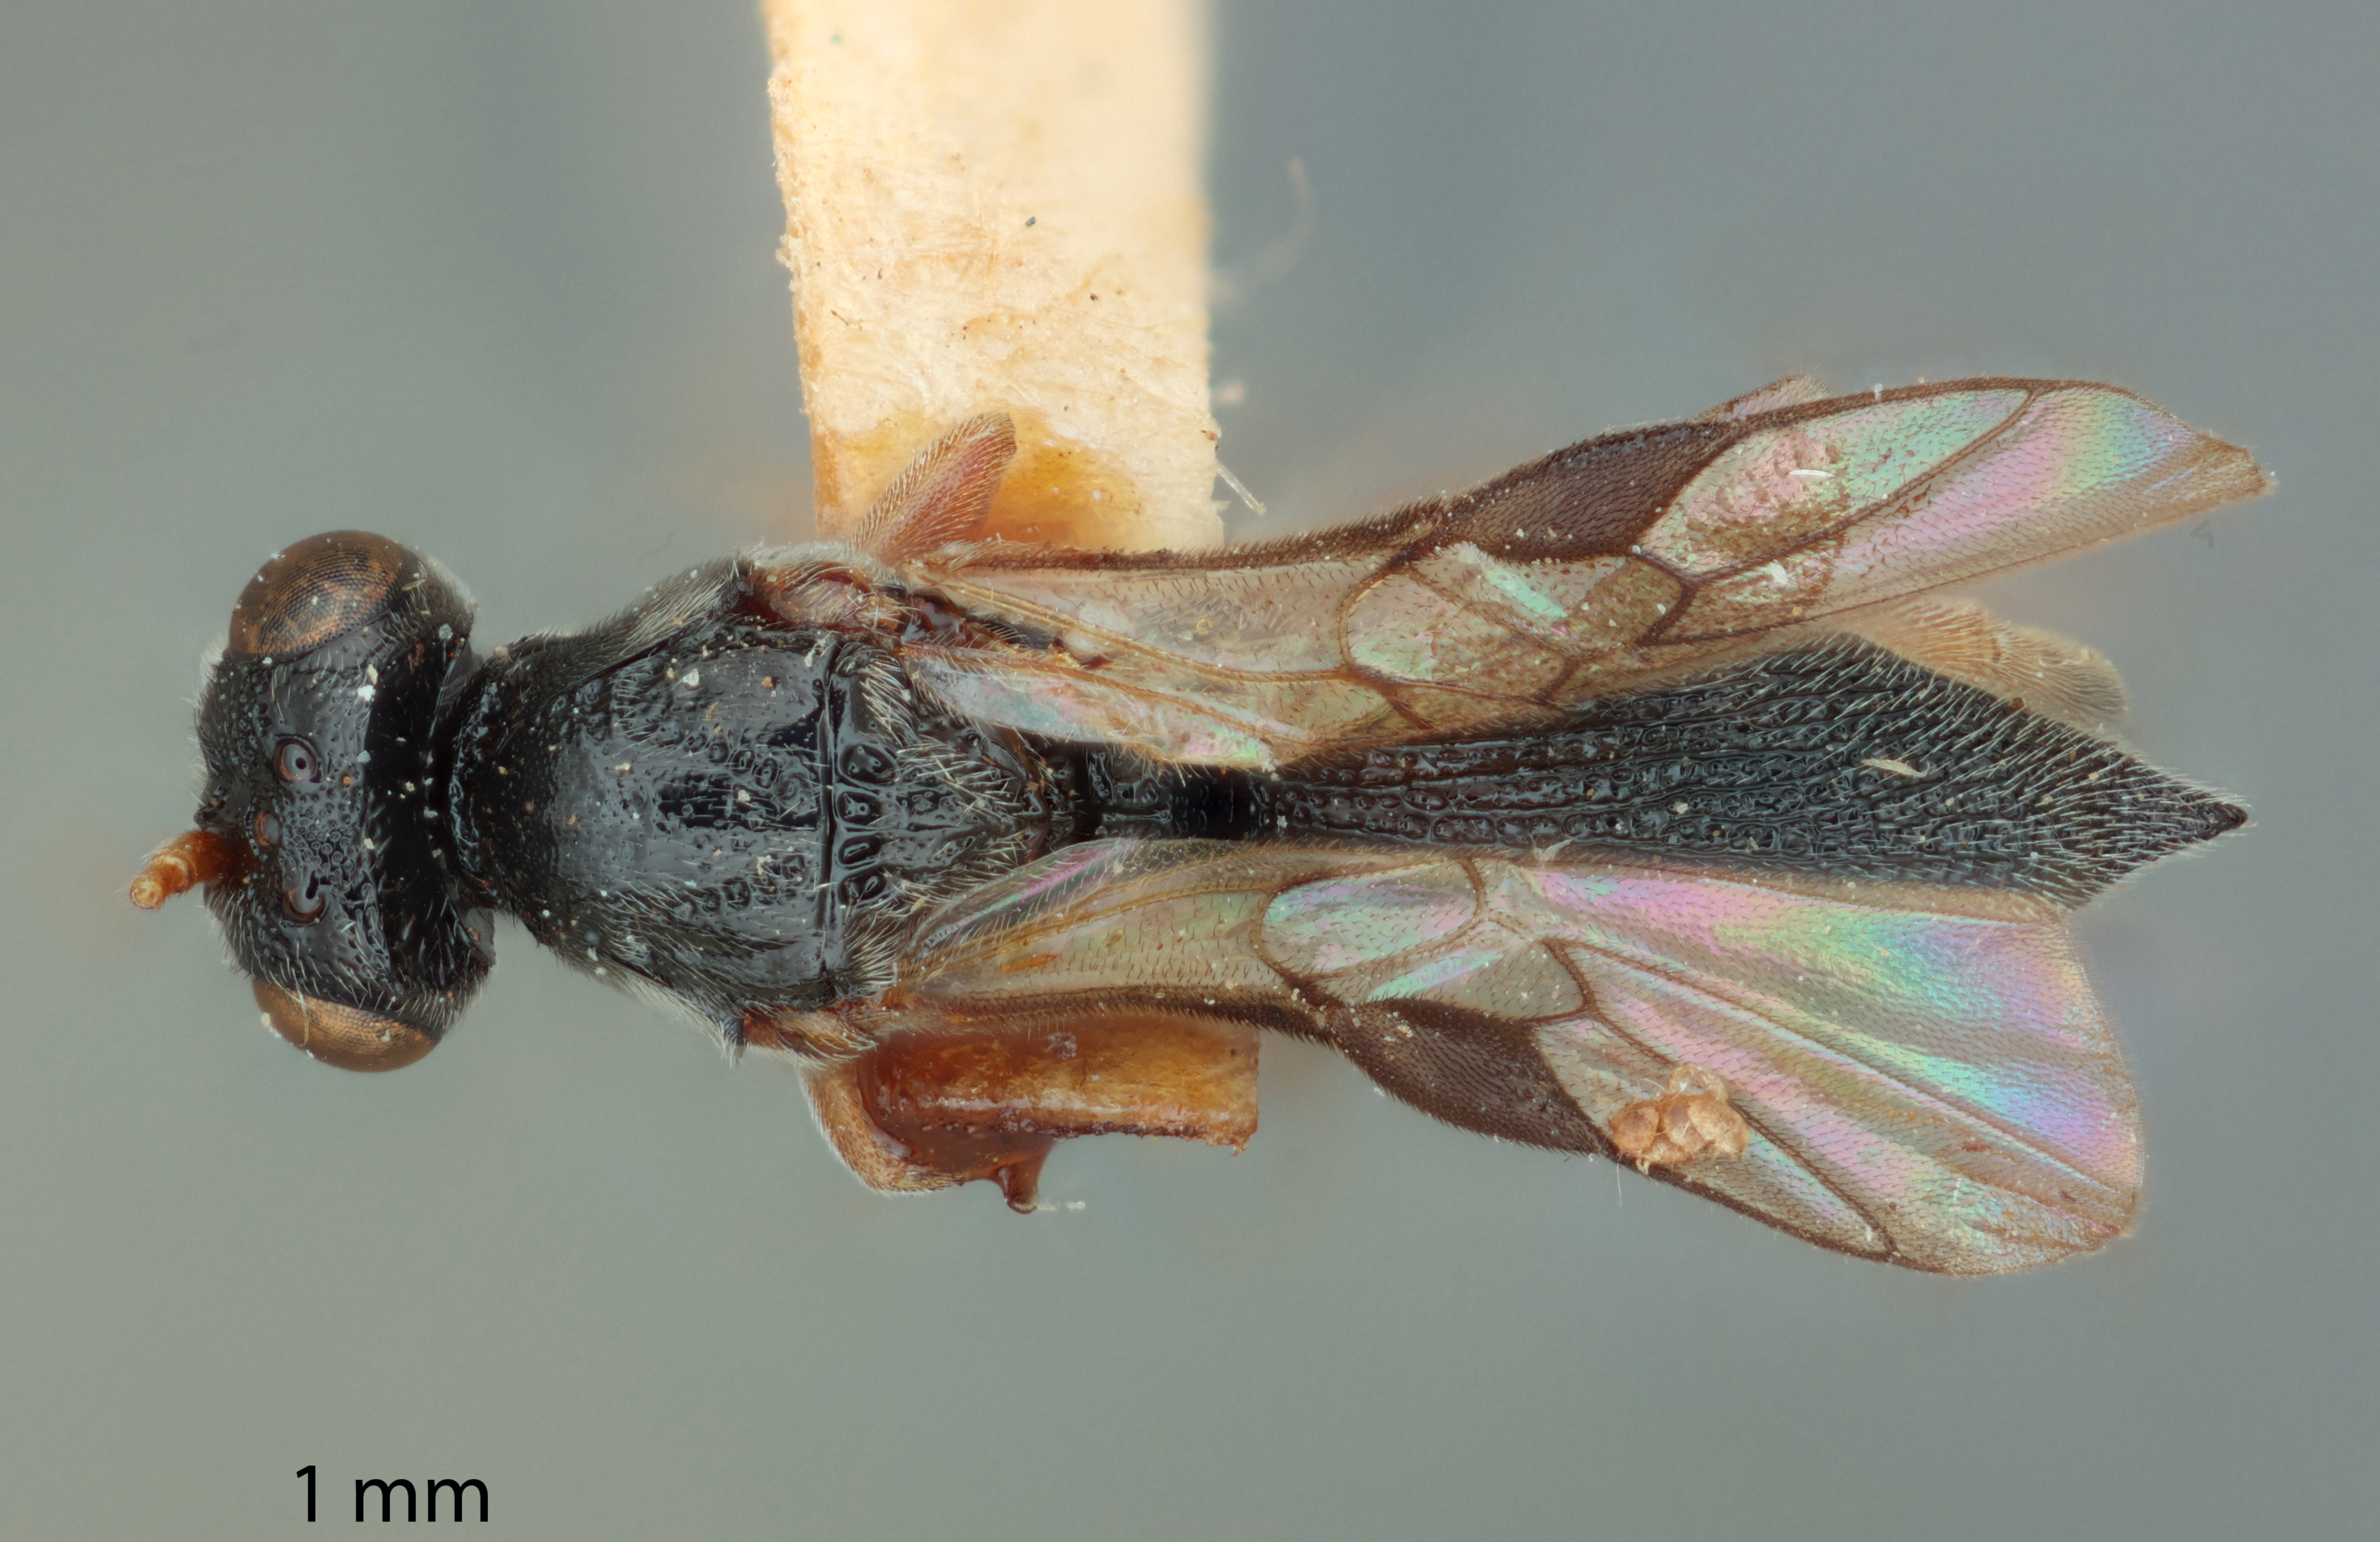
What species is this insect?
Canalicephalus bakeri
